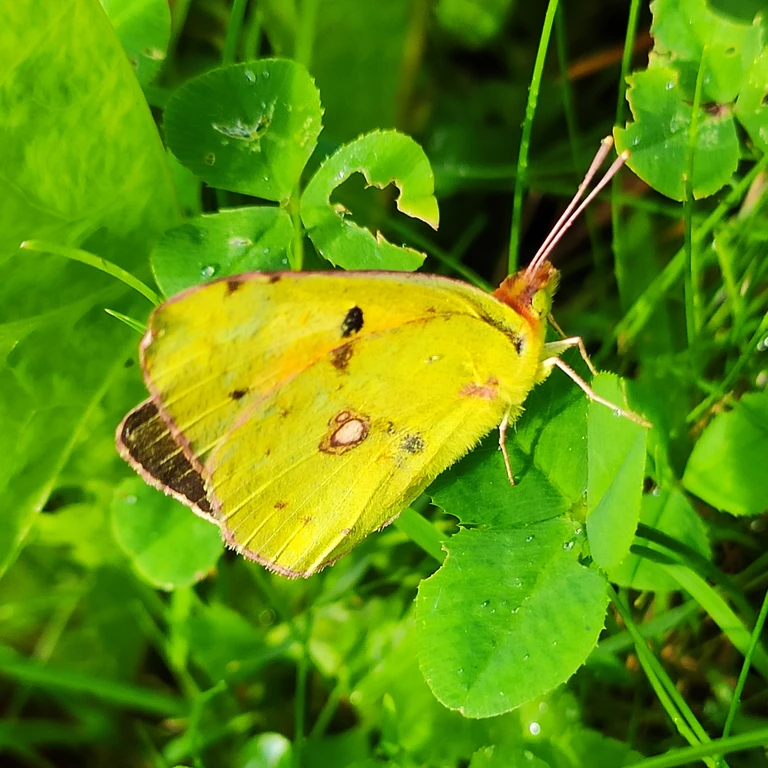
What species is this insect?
Colias croceus
